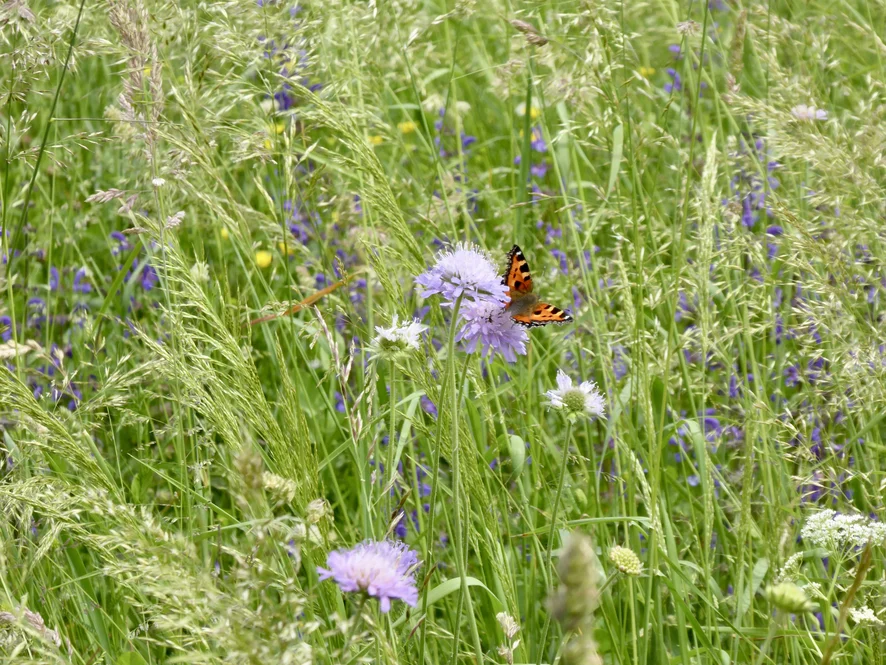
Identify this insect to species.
Aglais urticae
